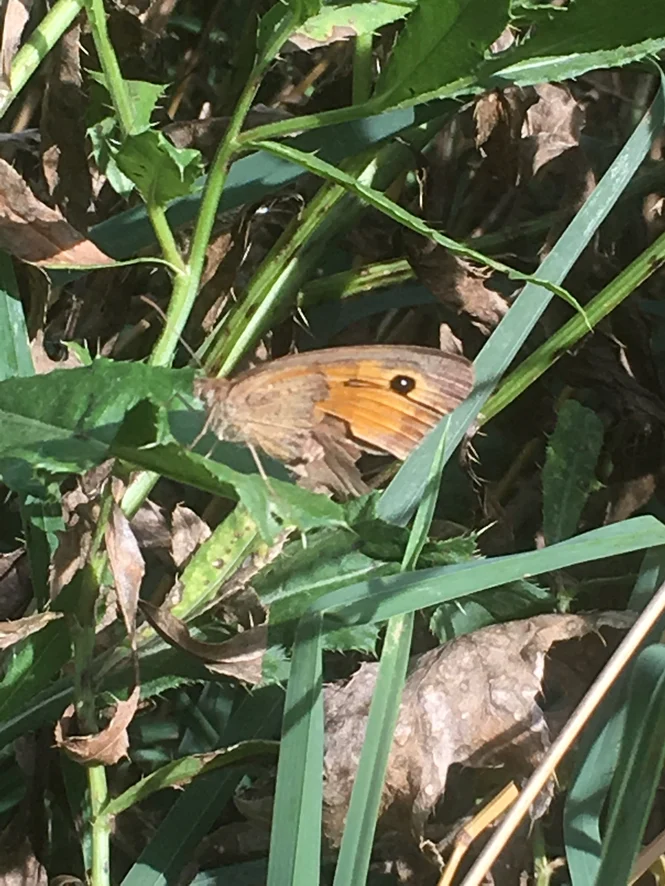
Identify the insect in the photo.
Maniola jurtina
